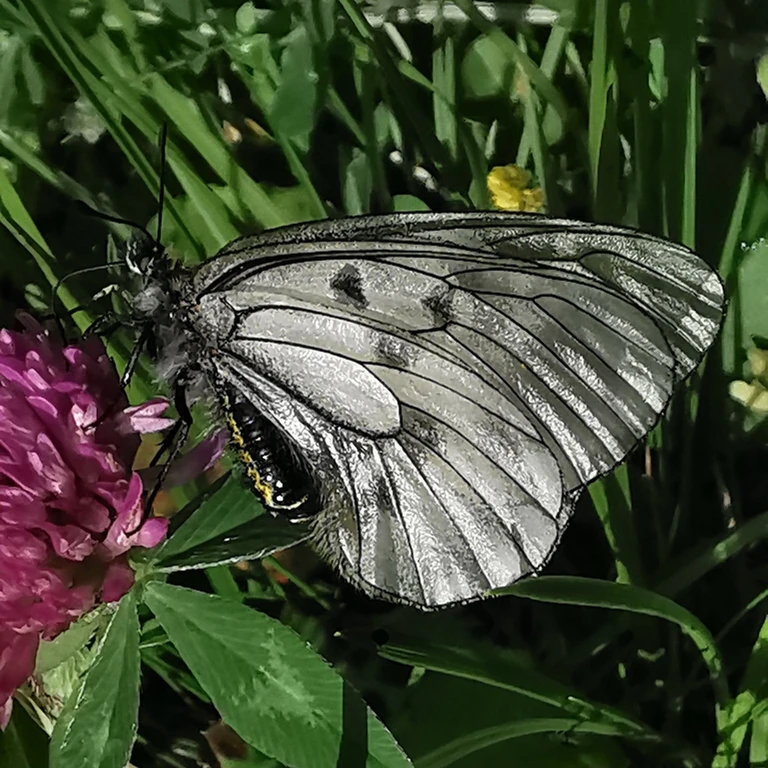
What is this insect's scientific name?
Parnassius mnemosyne
